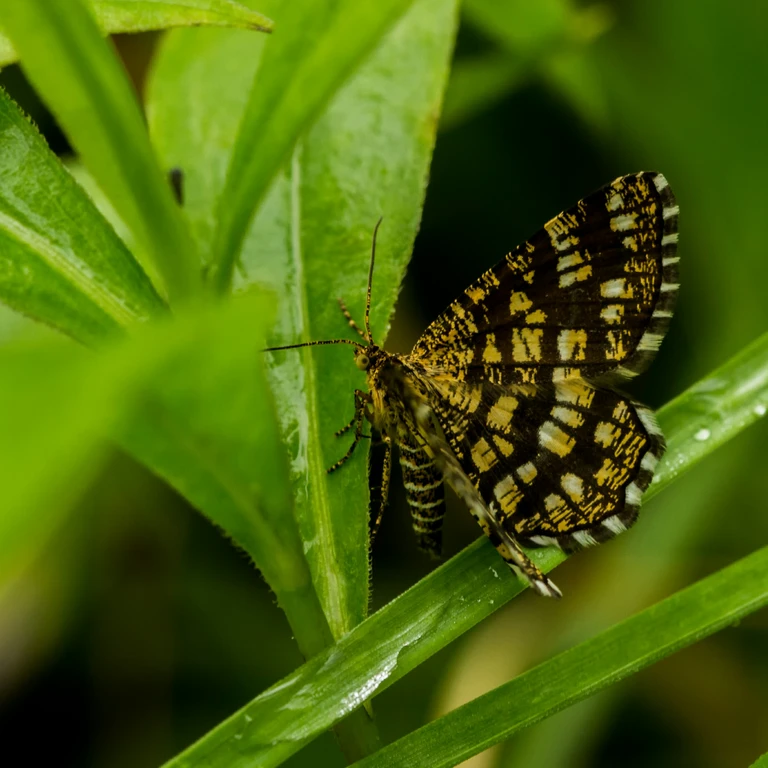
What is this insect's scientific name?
Chiasmia clathrata
